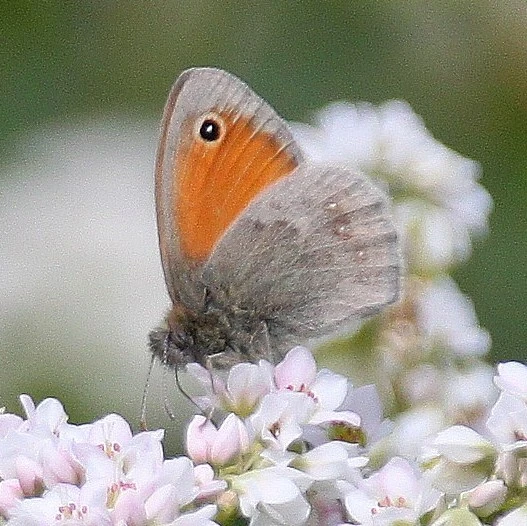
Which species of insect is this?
Coenonympha pamphilus
